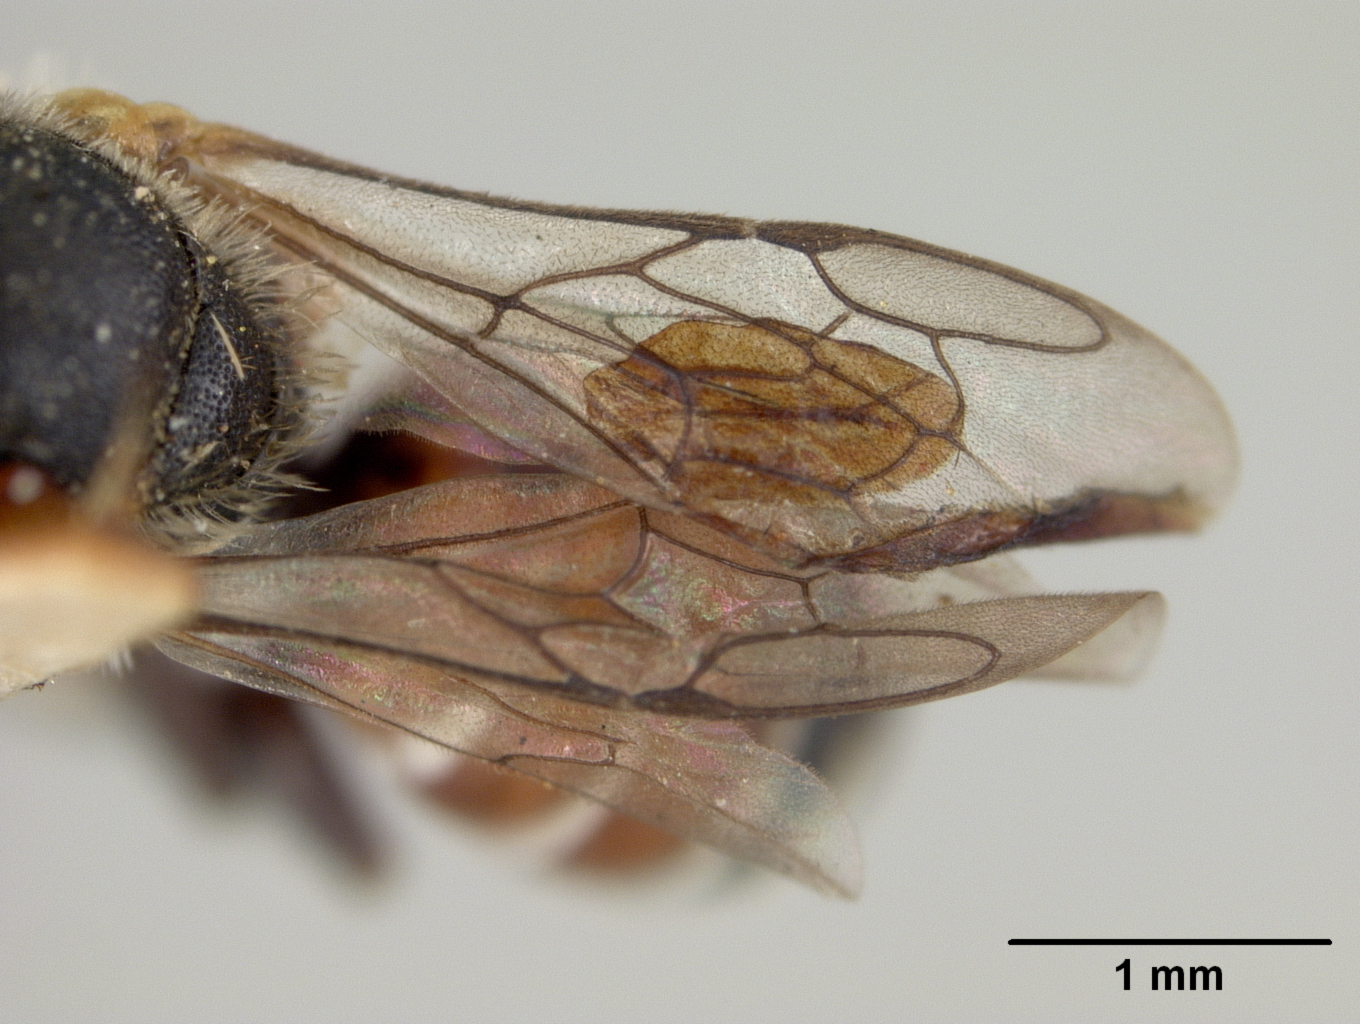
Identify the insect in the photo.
Ashmeadiella howardi
